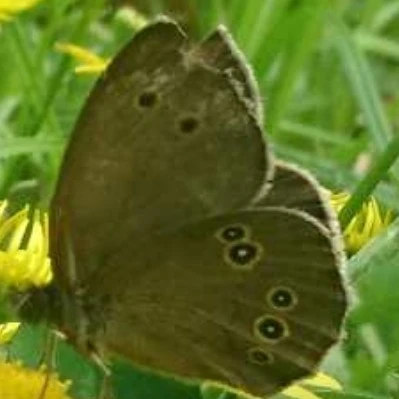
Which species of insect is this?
Aphantopus hyperantus
